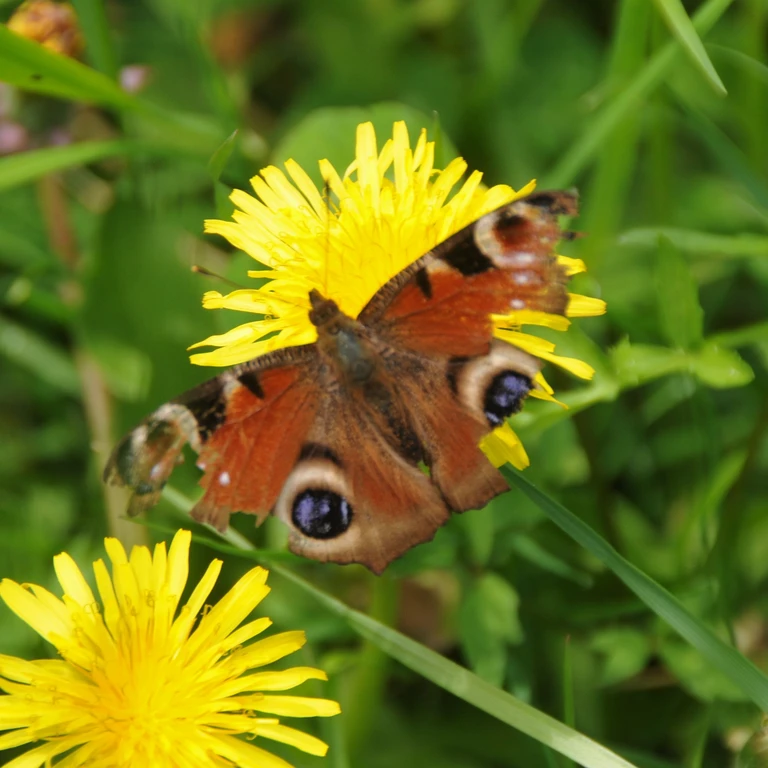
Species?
Aglais io
